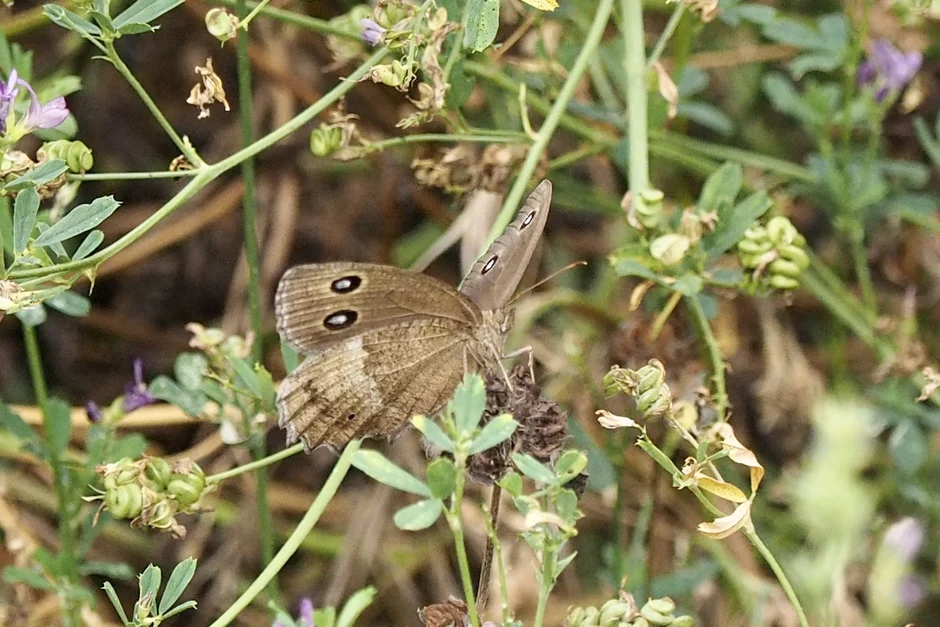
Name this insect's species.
Minois dryas
